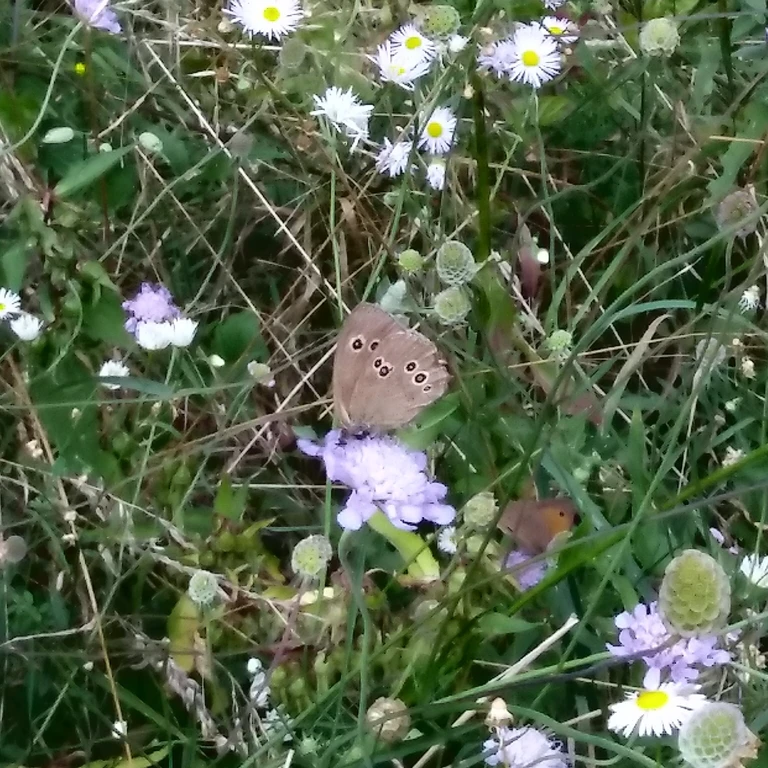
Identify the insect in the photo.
Aphantopus hyperantus
